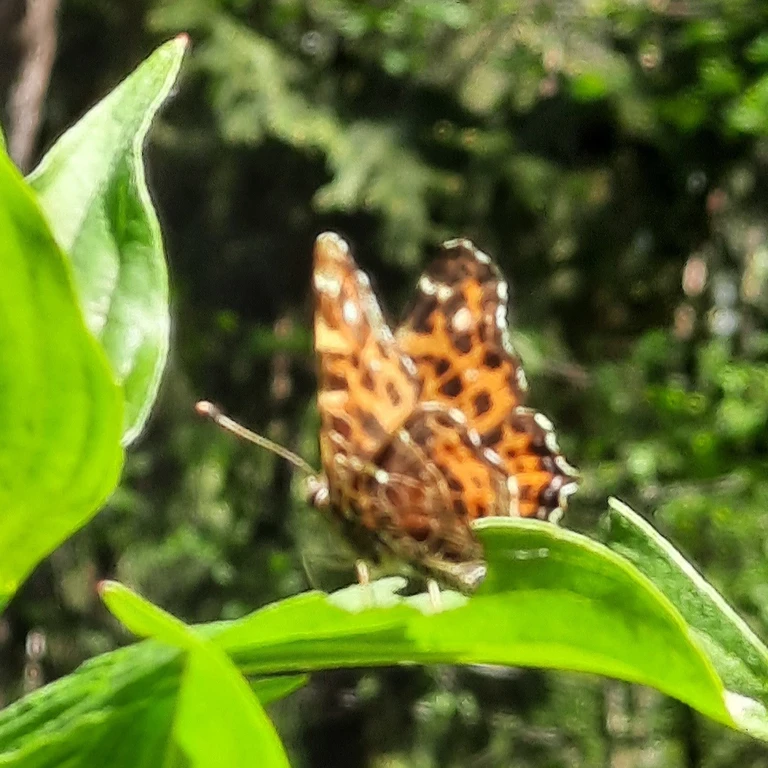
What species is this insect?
Araschnia levana
